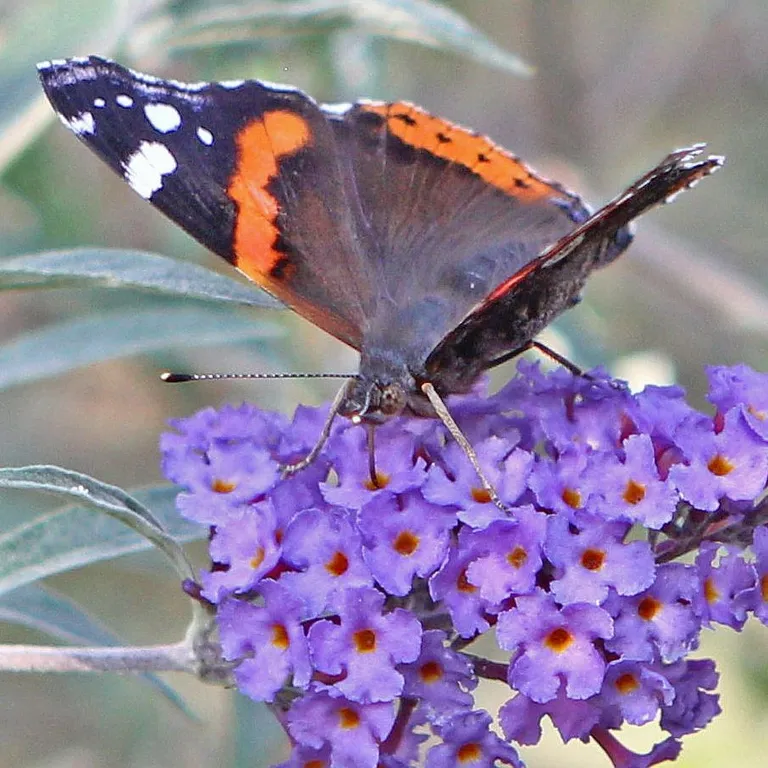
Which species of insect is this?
Vanessa atalanta
